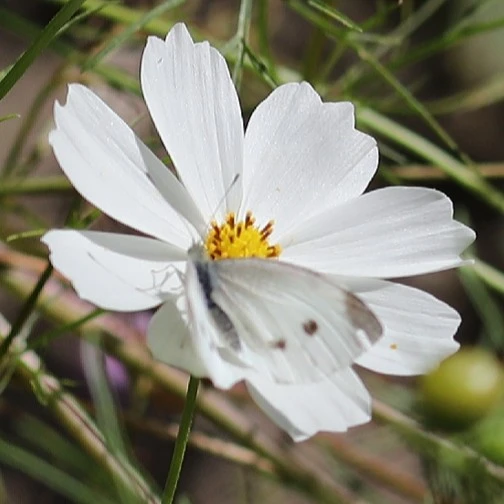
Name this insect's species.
Pieris rapae
